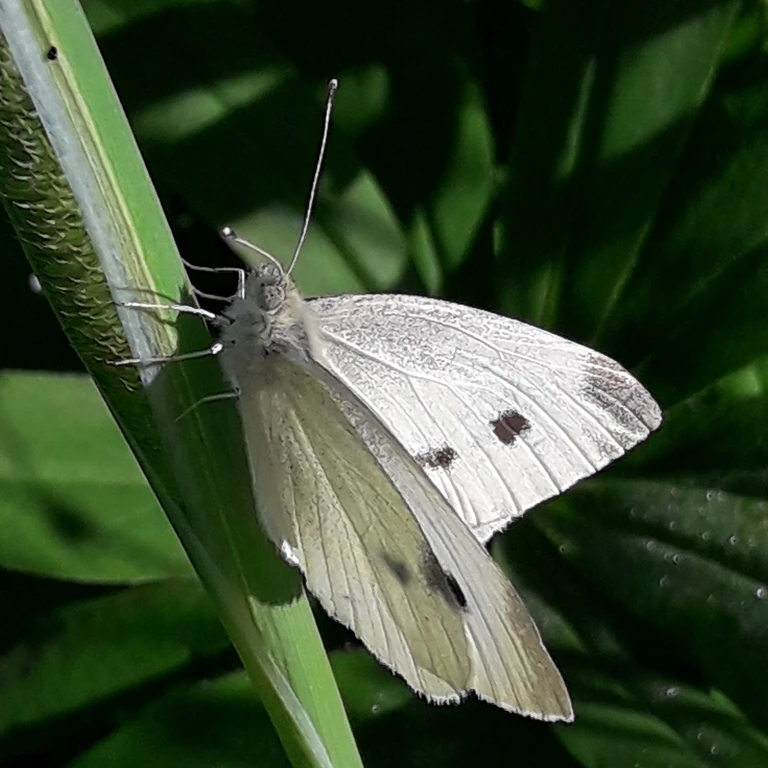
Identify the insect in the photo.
Pieris rapae
